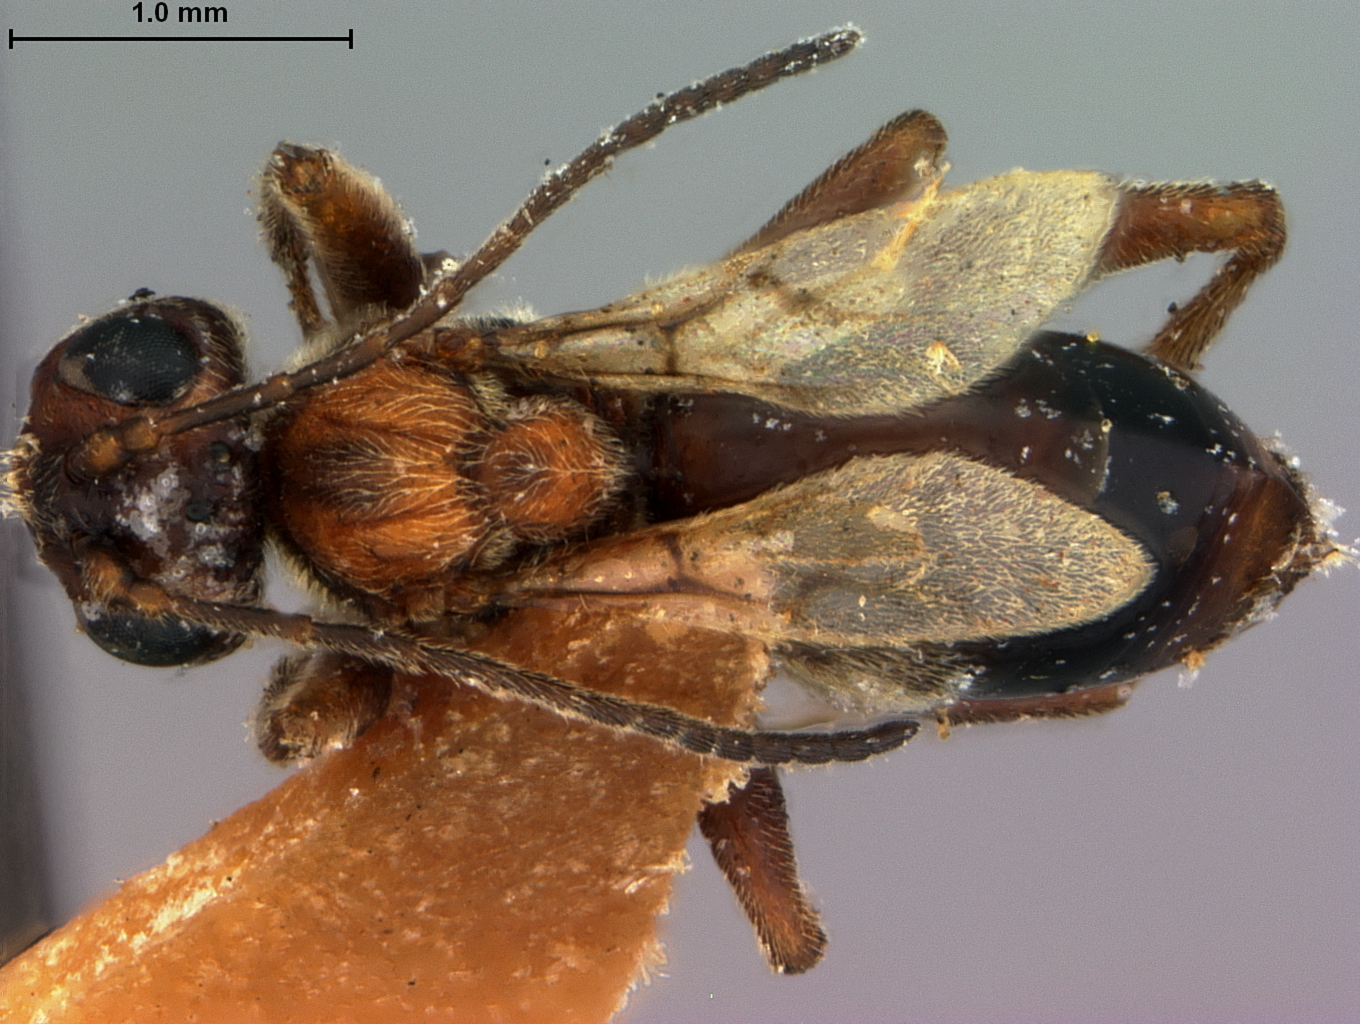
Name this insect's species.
Philonix gigas
